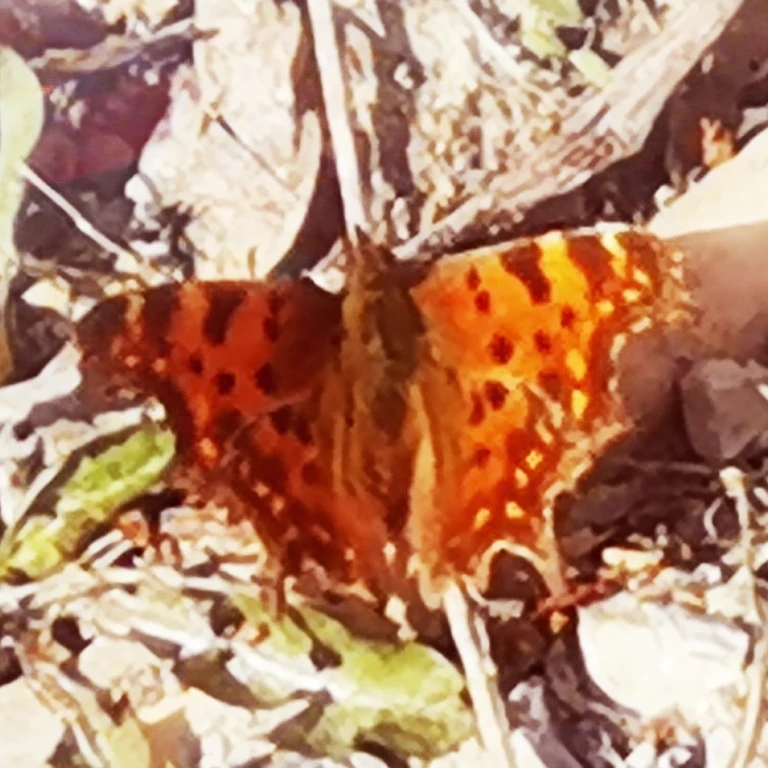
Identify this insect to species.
Polygonia c-album
